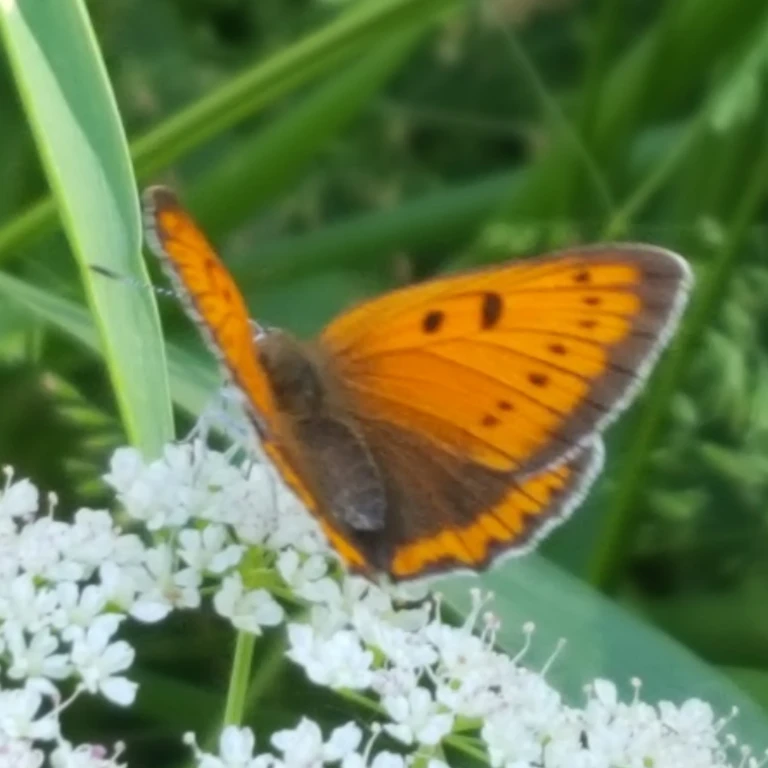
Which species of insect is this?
Lycaena dispar
